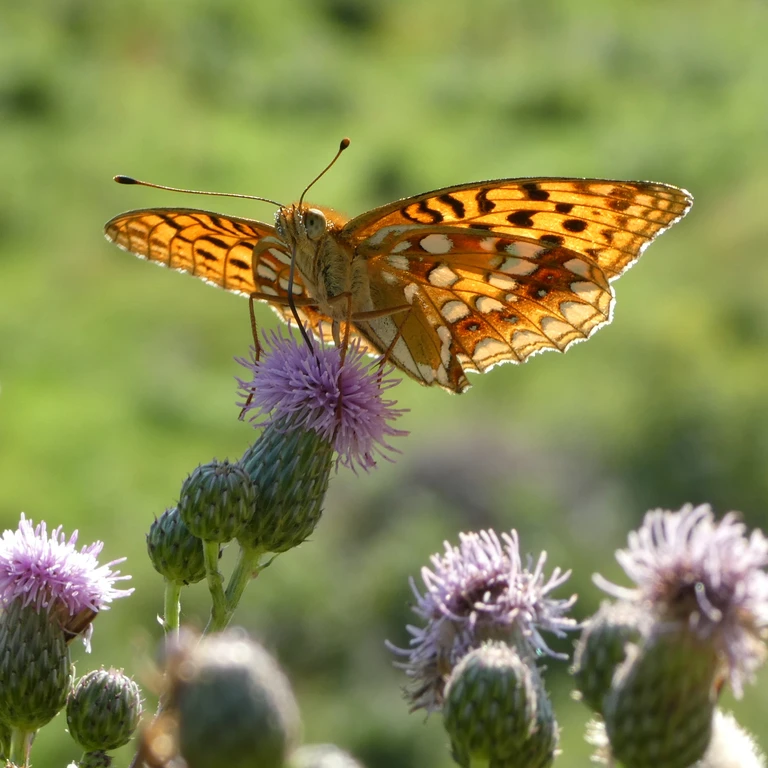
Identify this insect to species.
Fabriciana adippe
